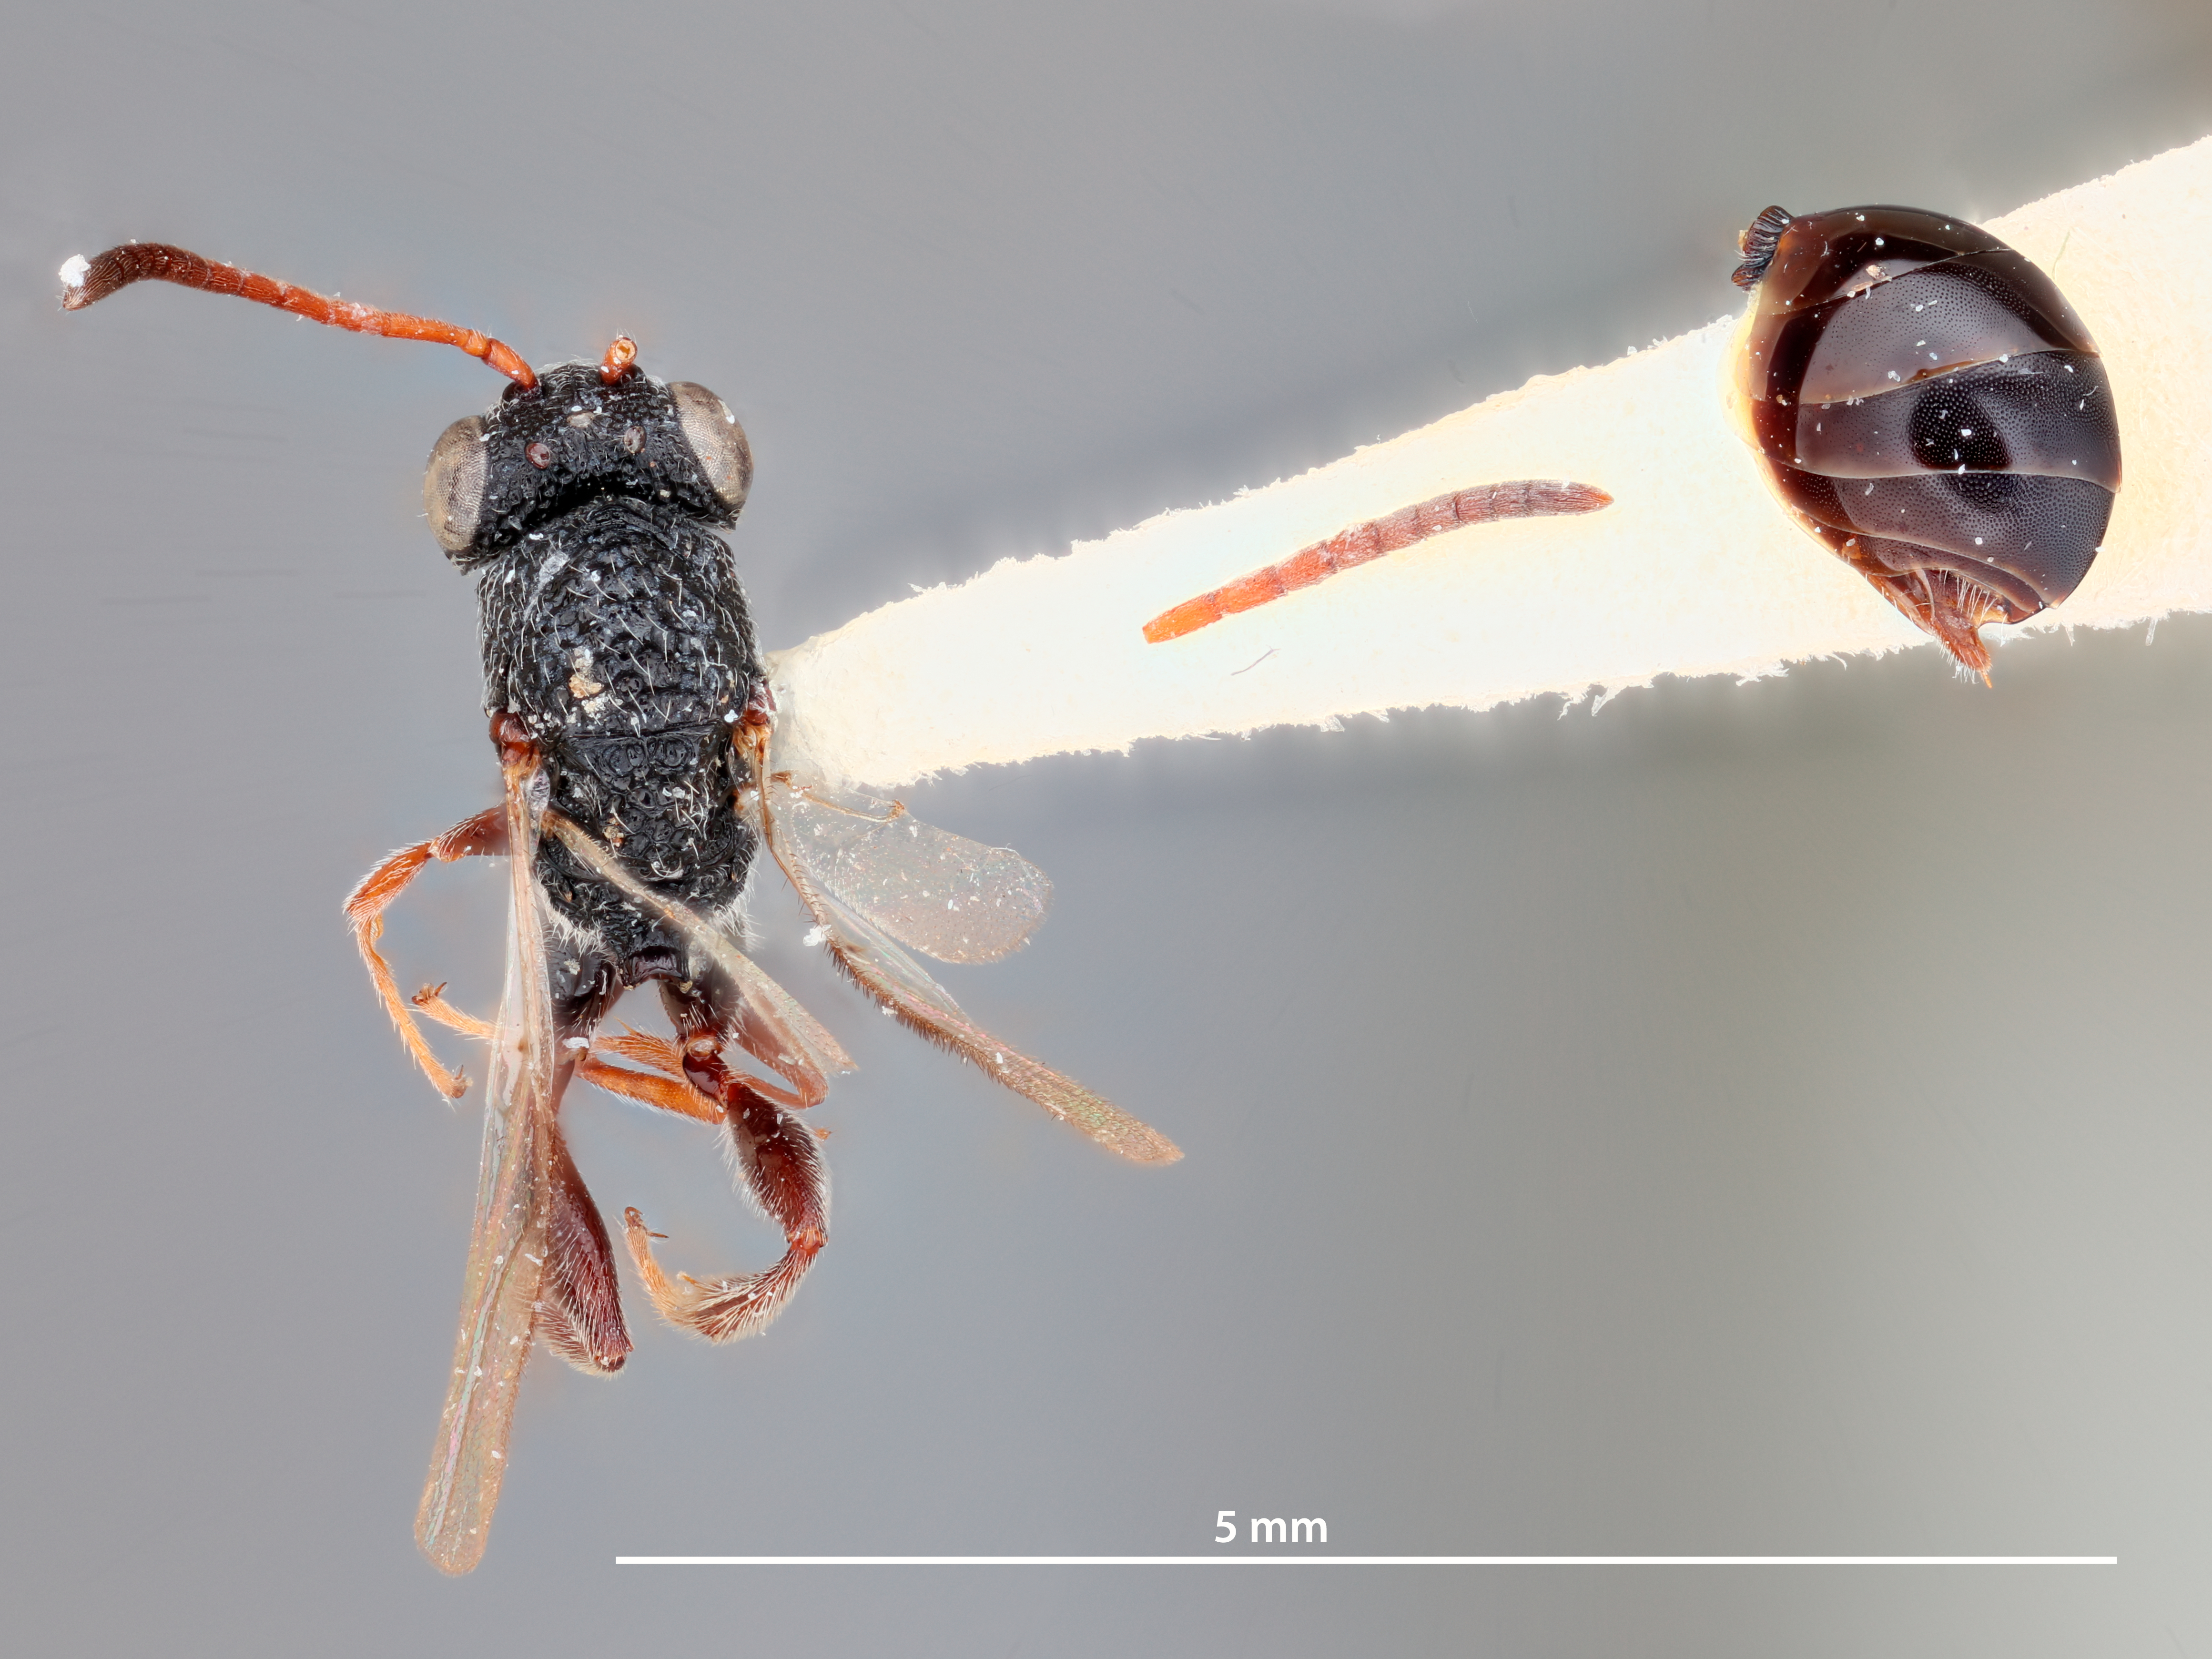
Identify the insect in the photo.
Paramblynotus mixtus
